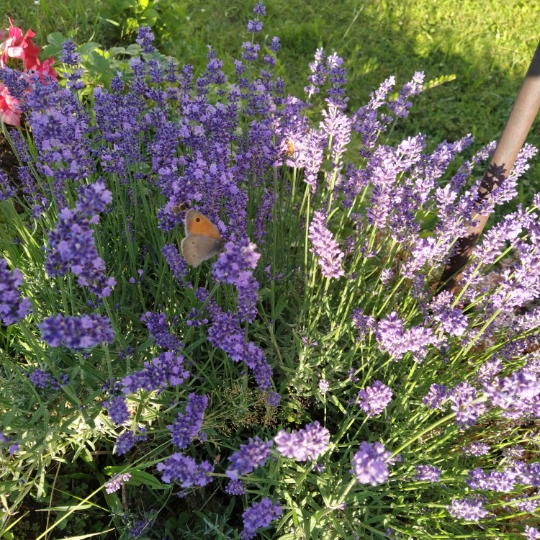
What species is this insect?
Maniola jurtina
